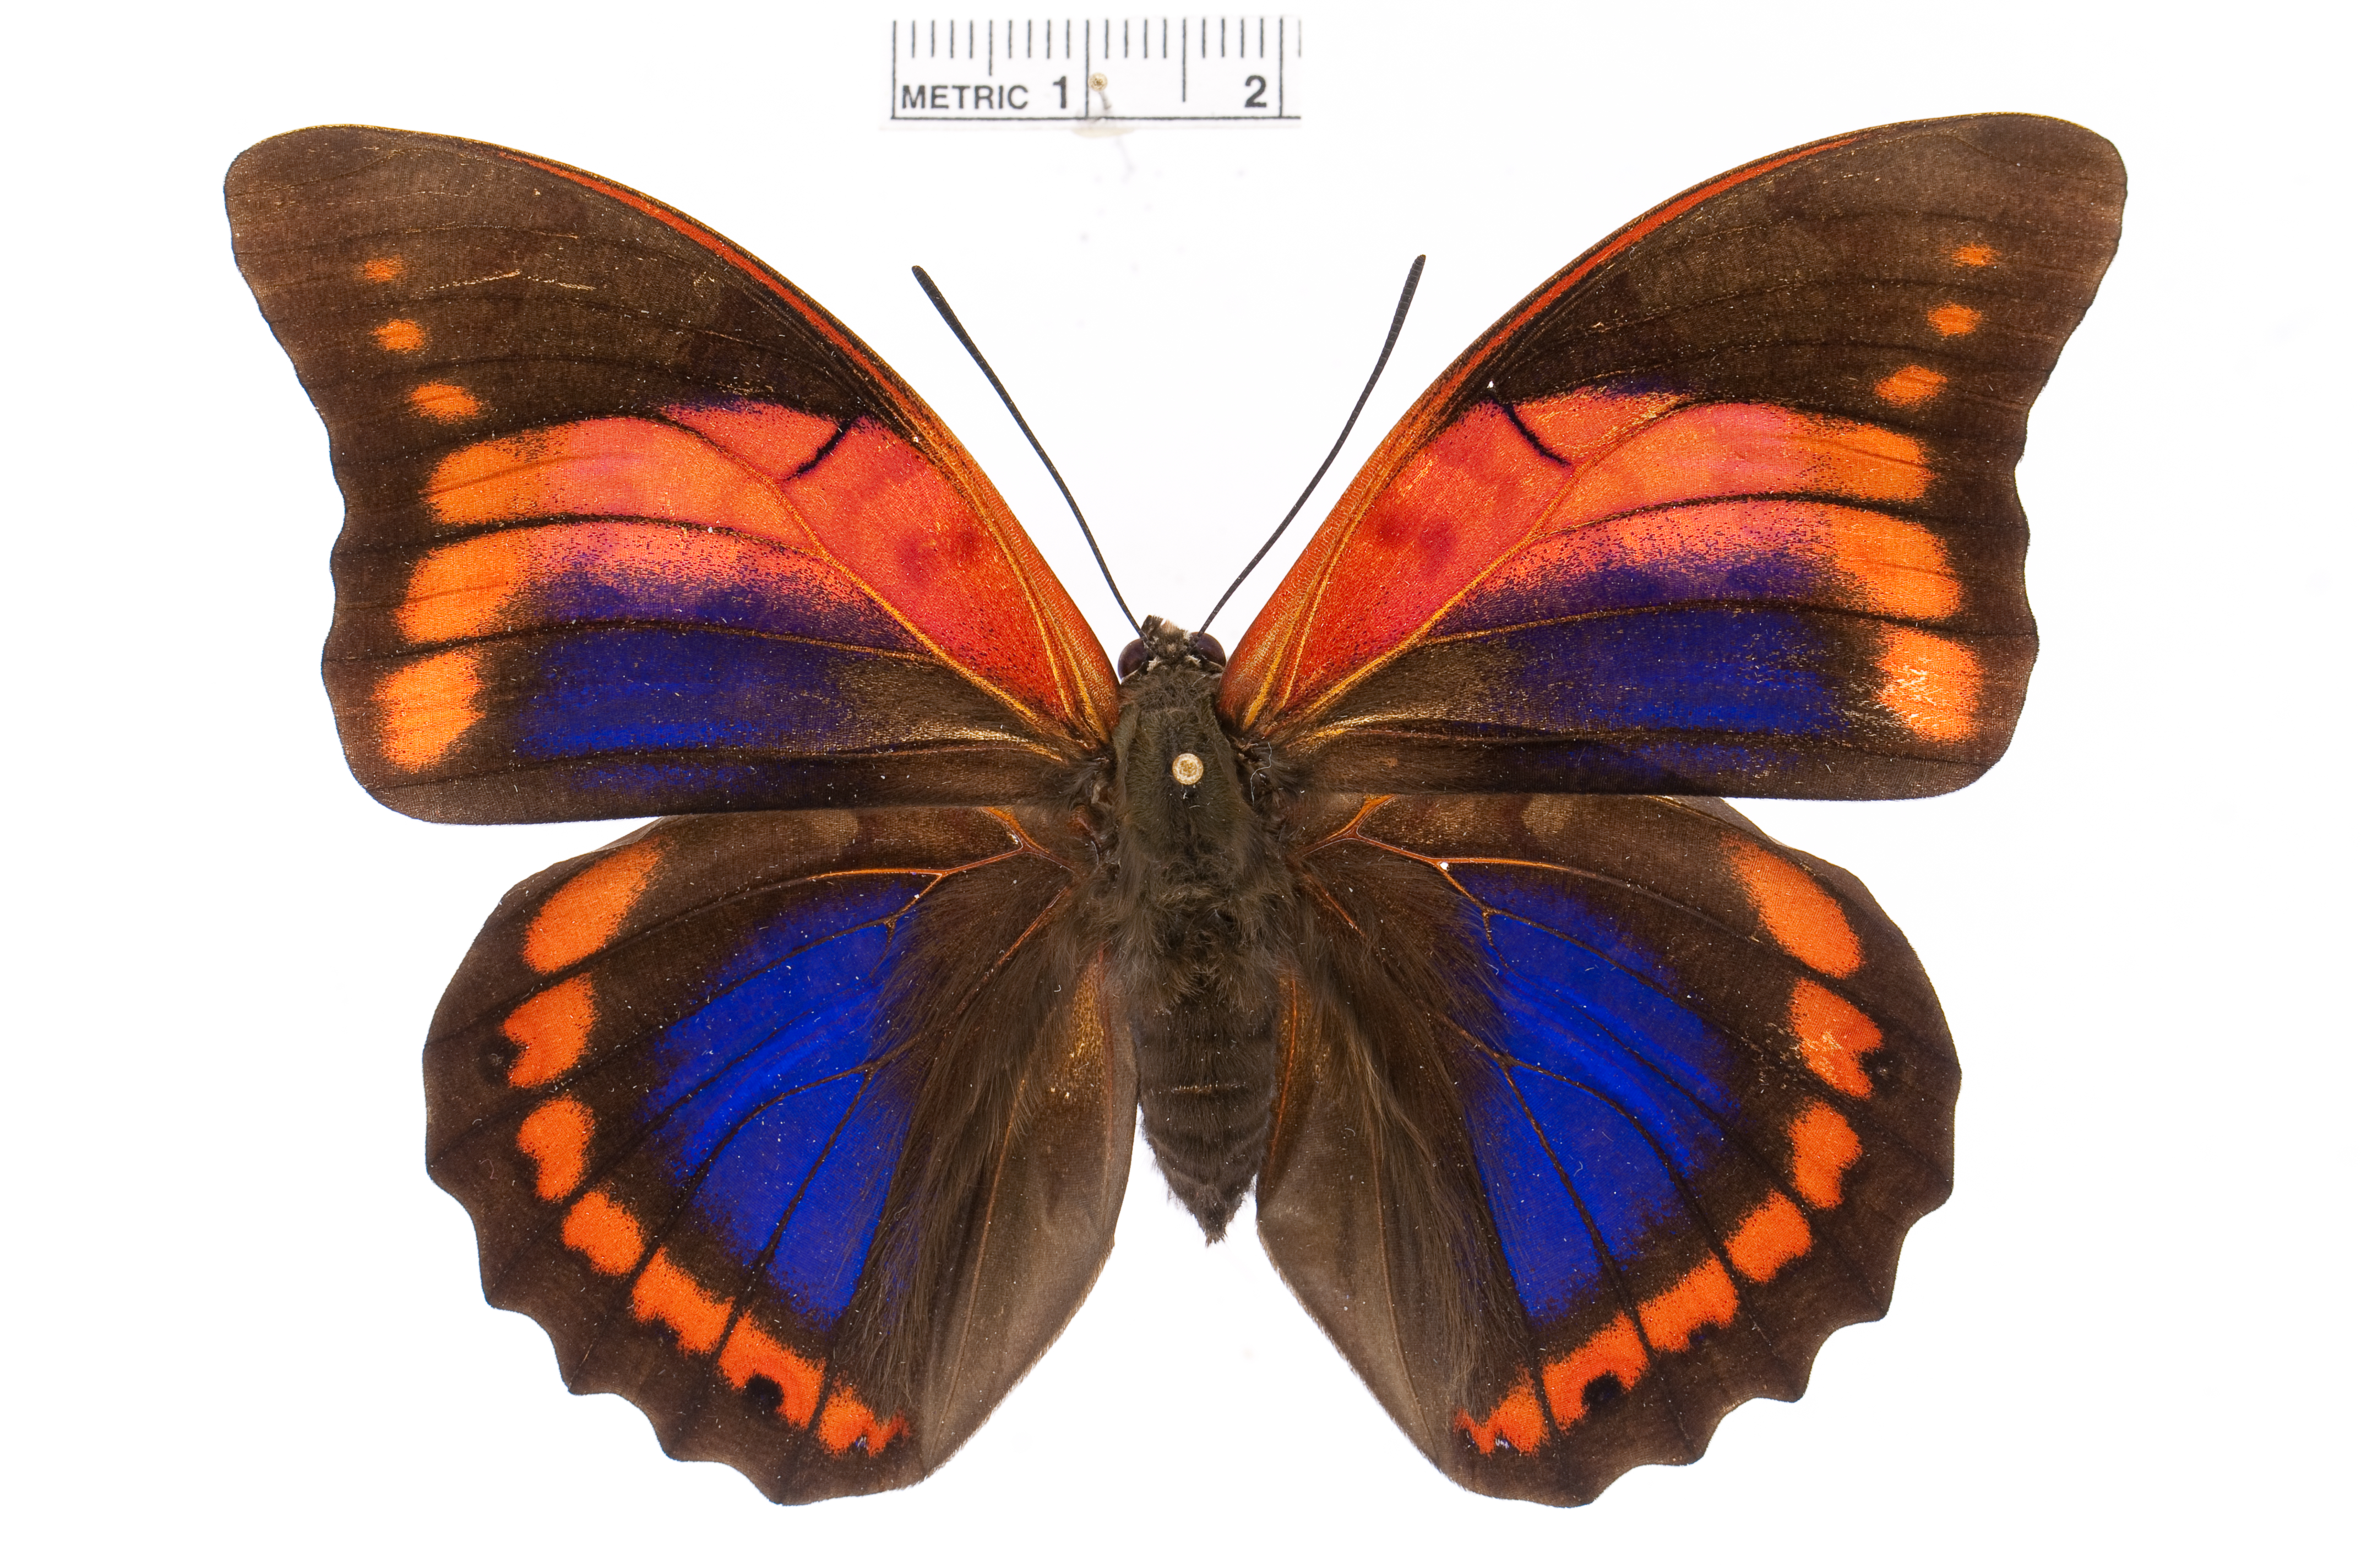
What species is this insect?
Prepona praeneste
